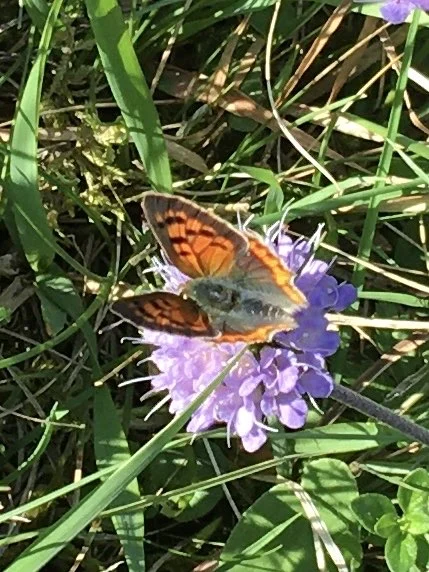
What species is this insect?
Lycaena phlaeas
